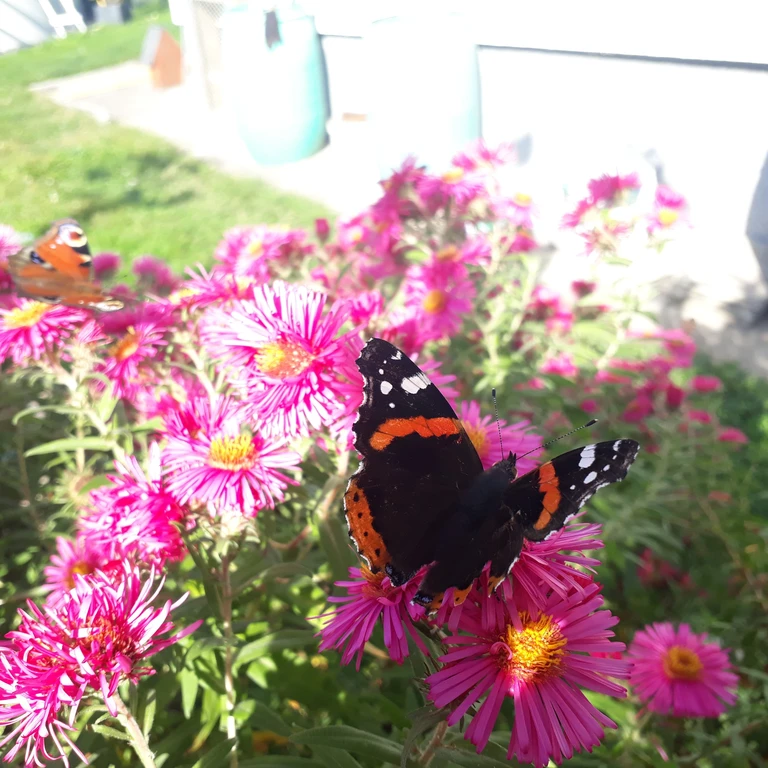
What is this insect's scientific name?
Vanessa atalanta
